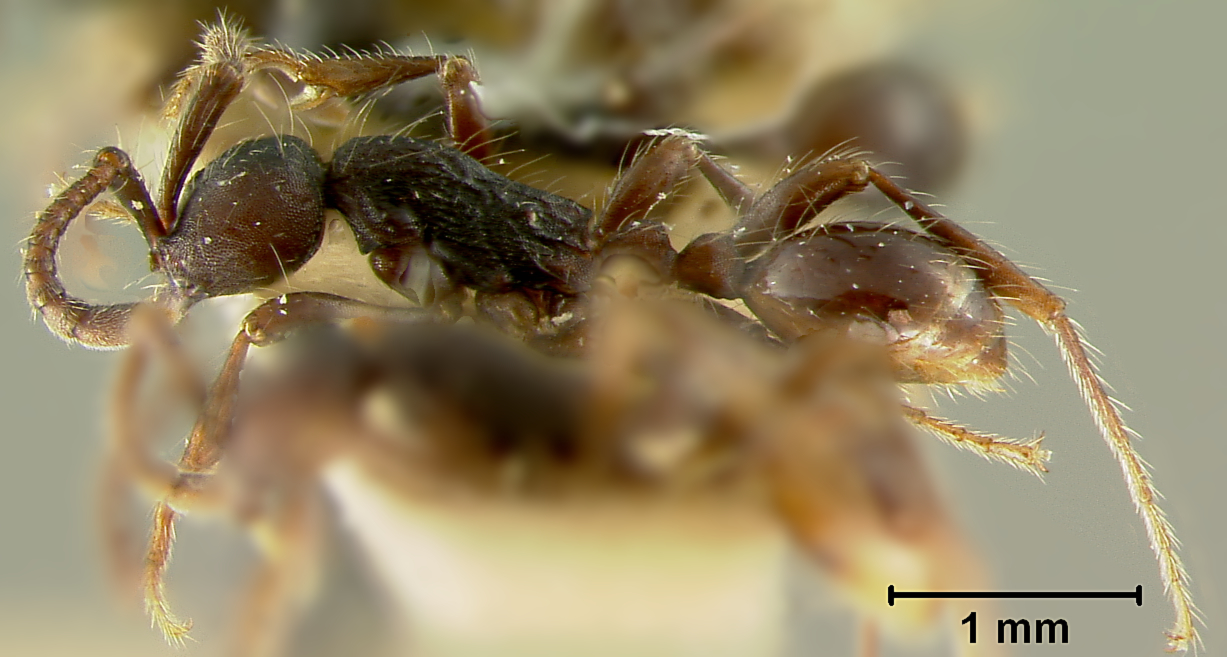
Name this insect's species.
Aenictus aratus
